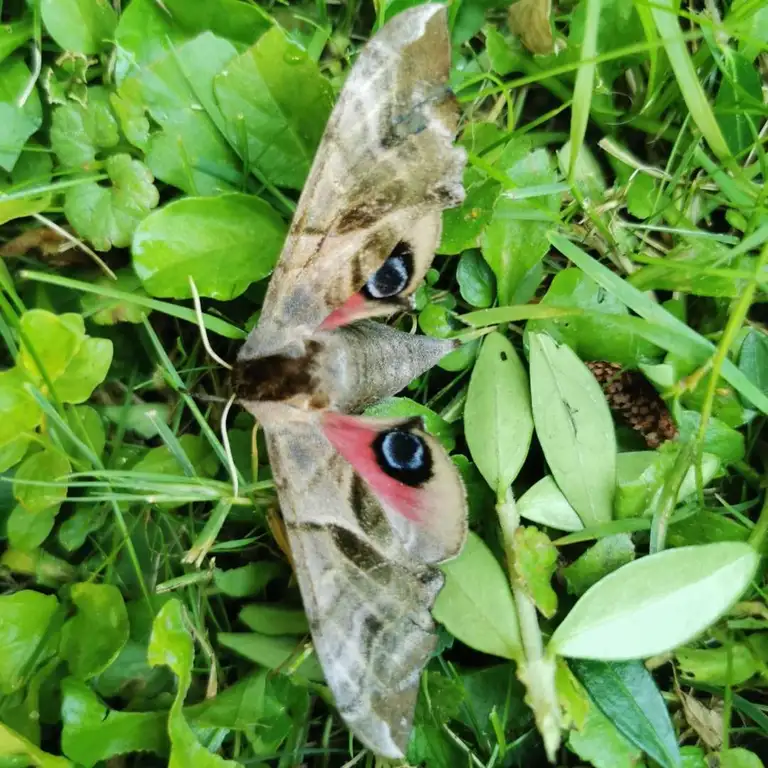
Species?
Smerinthus ocellata
